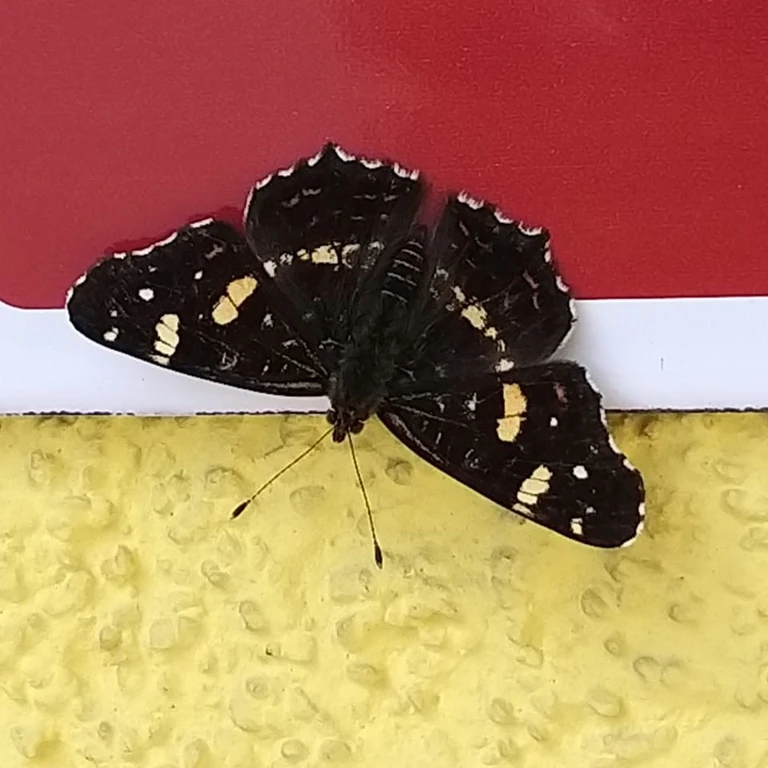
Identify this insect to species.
Araschnia levana
